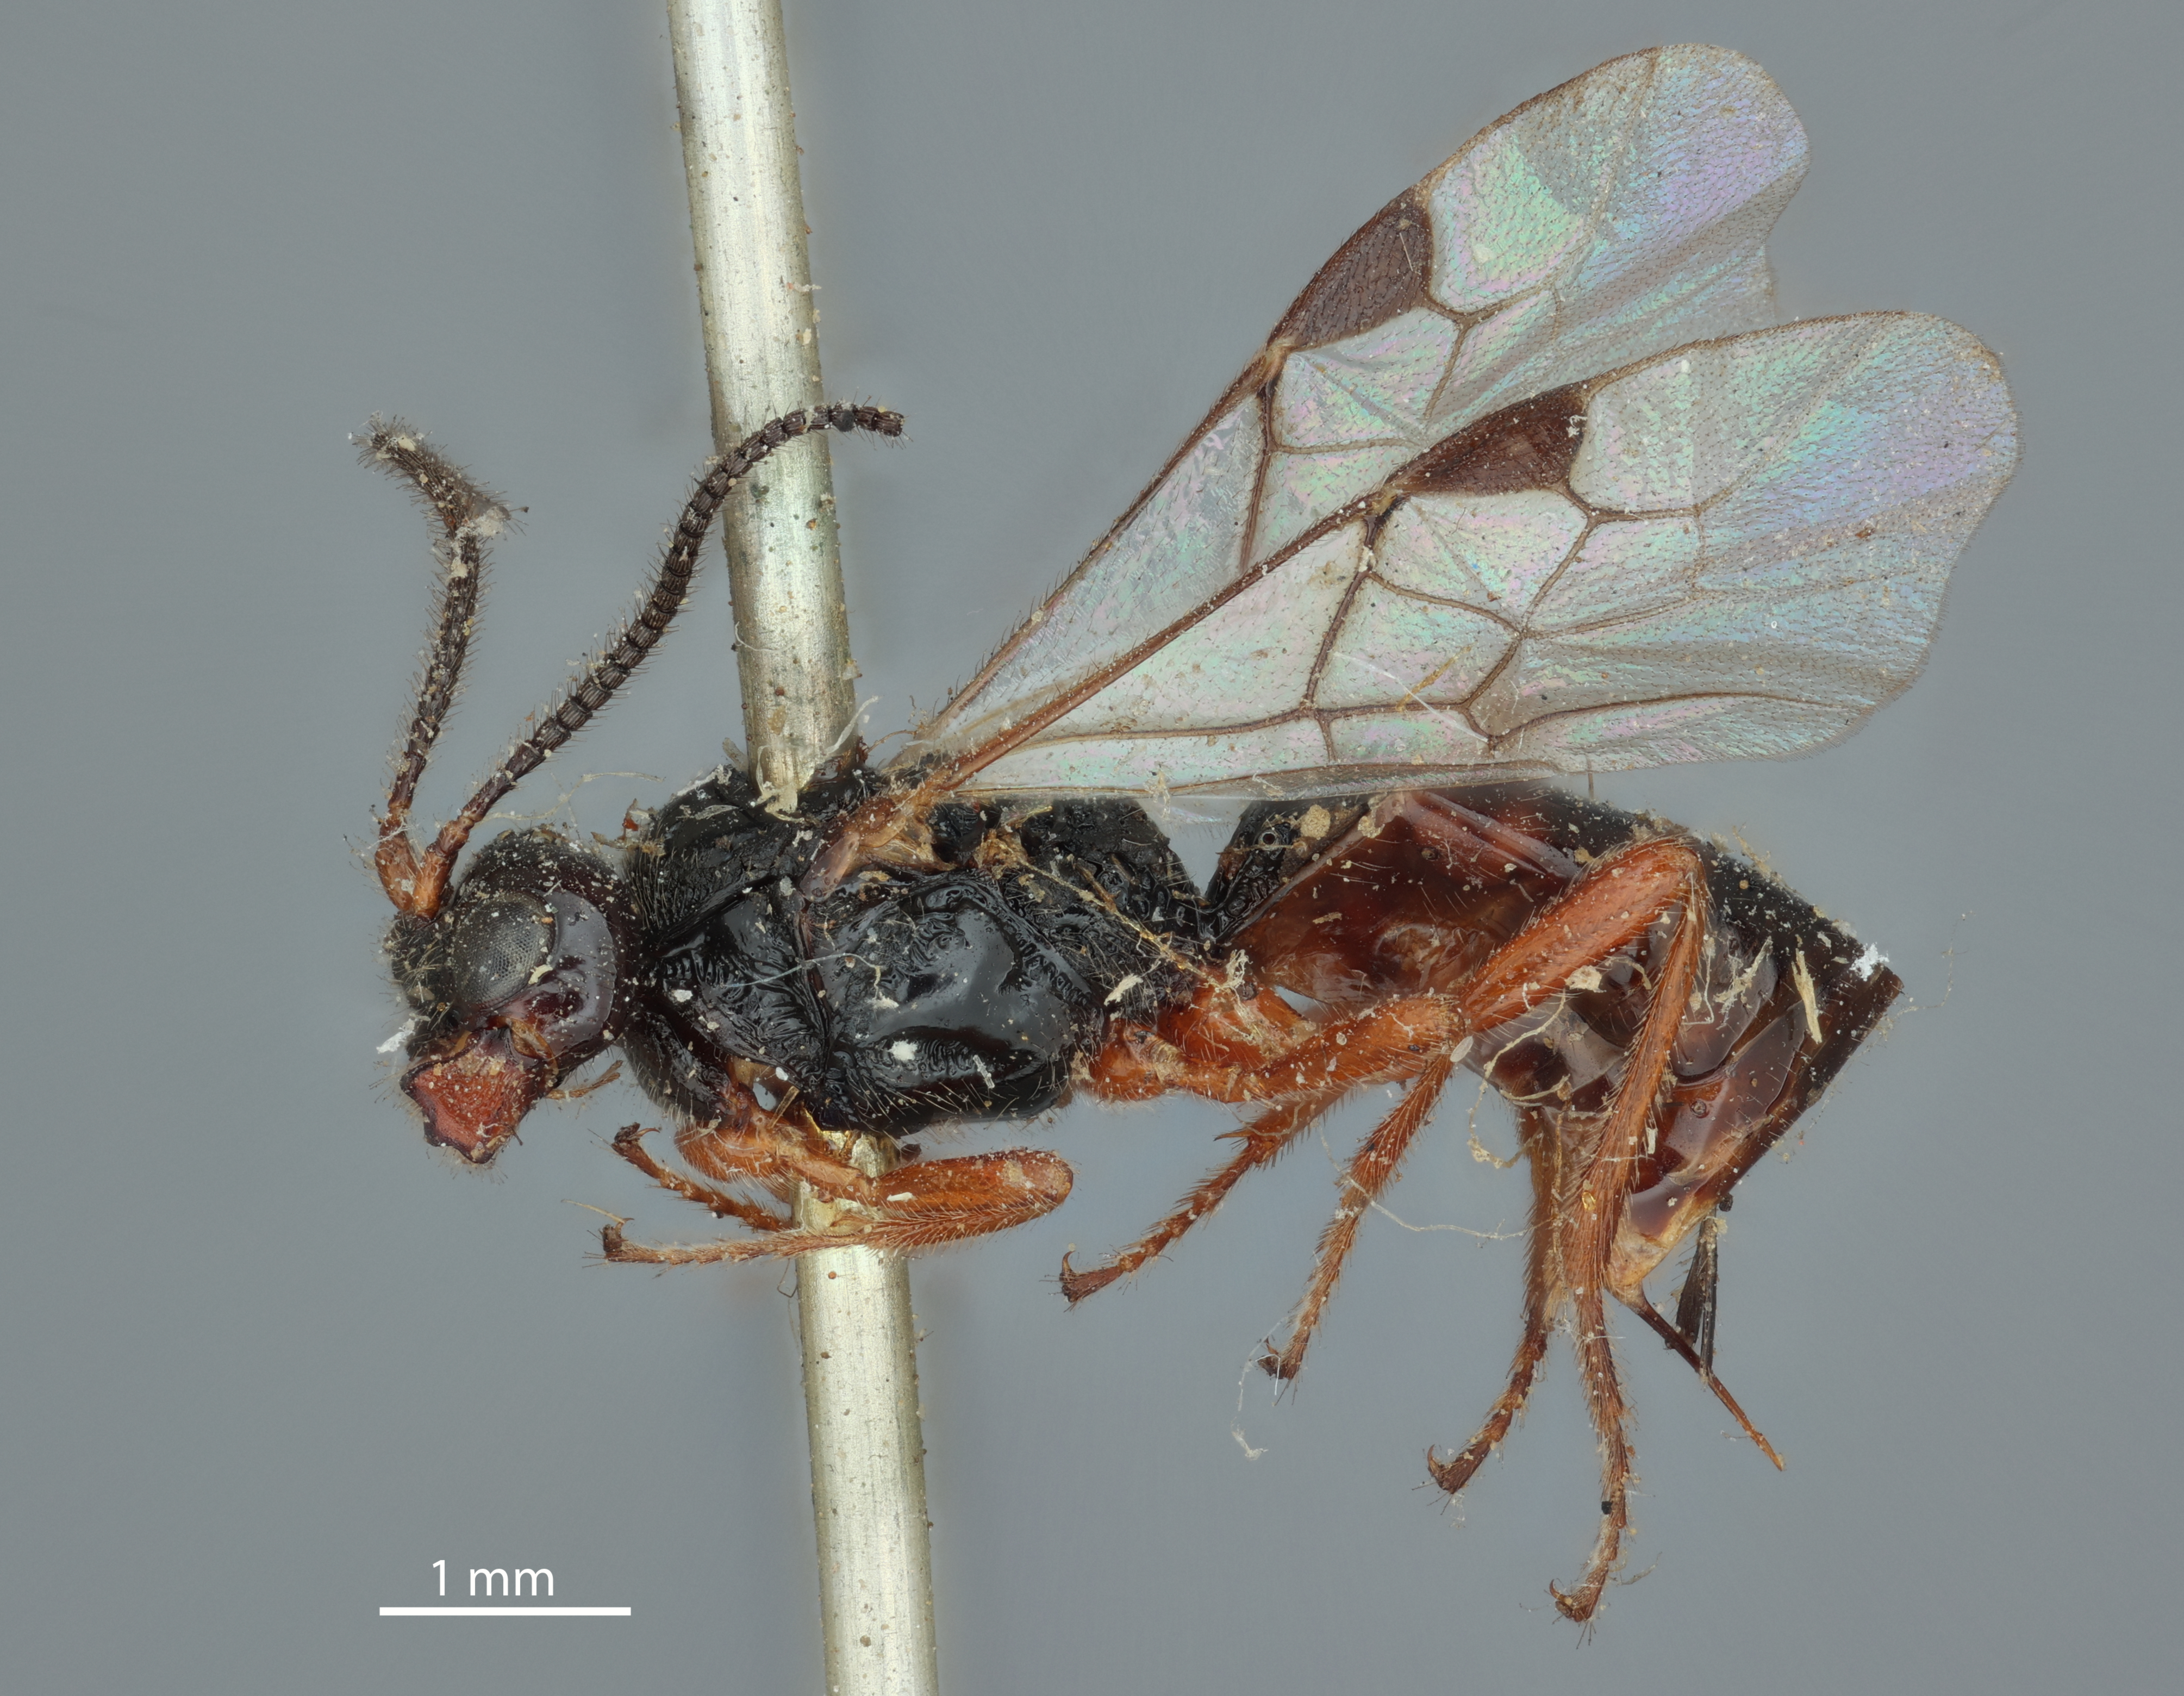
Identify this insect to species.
Alysia fossulata
